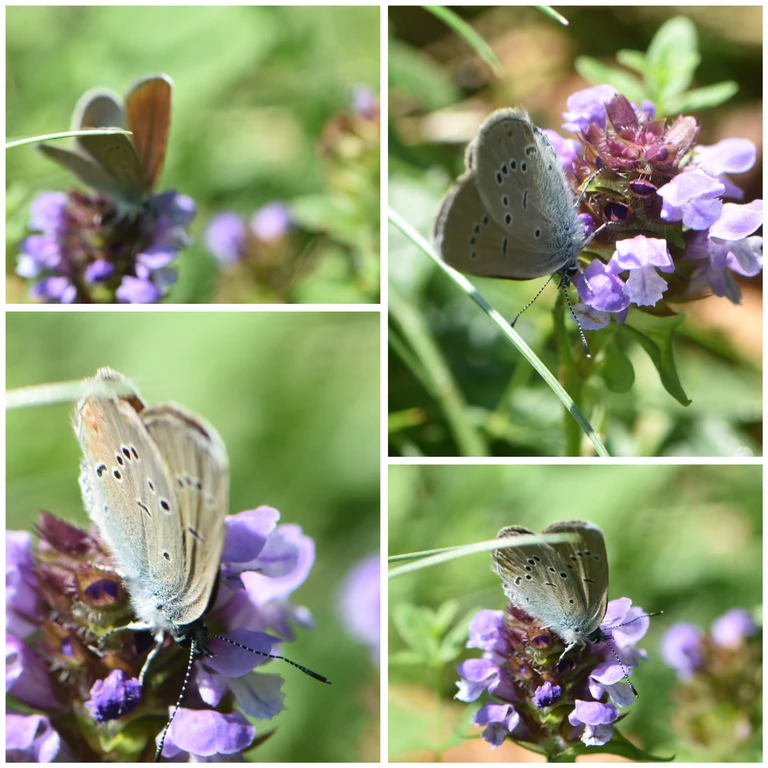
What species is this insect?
Cyaniris semiargus
